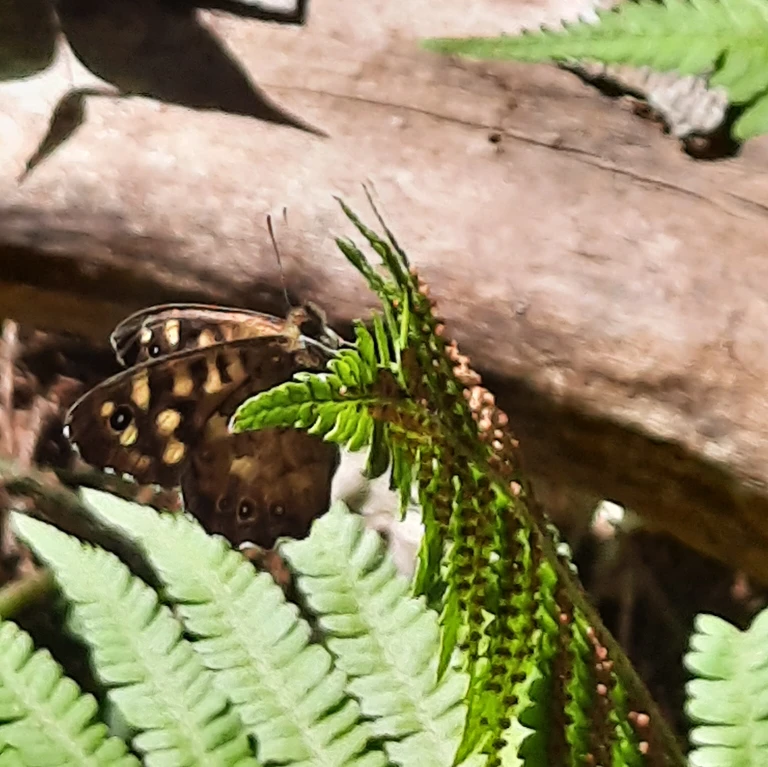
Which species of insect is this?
Pararge aegeria
